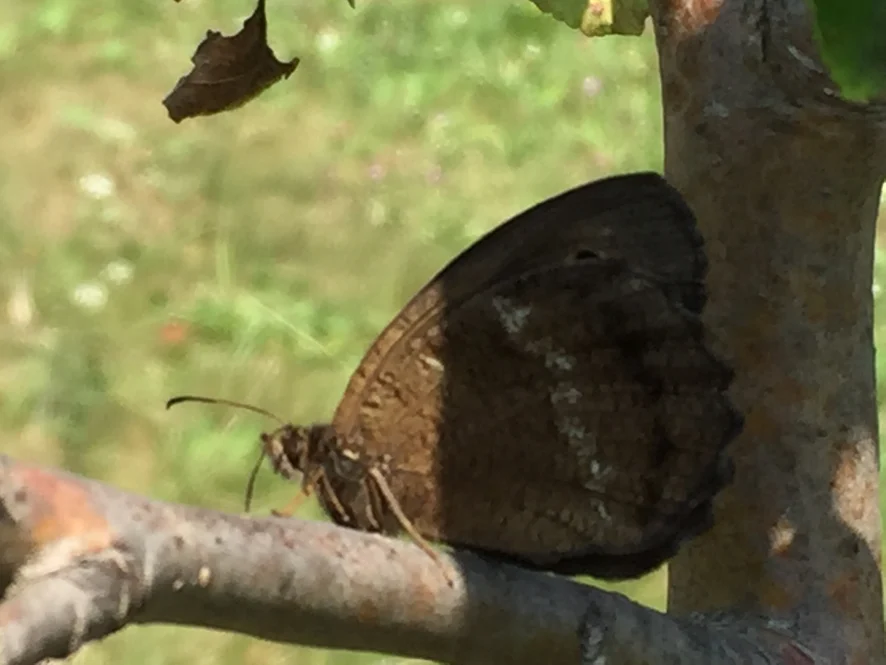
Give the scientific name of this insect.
Minois dryas
